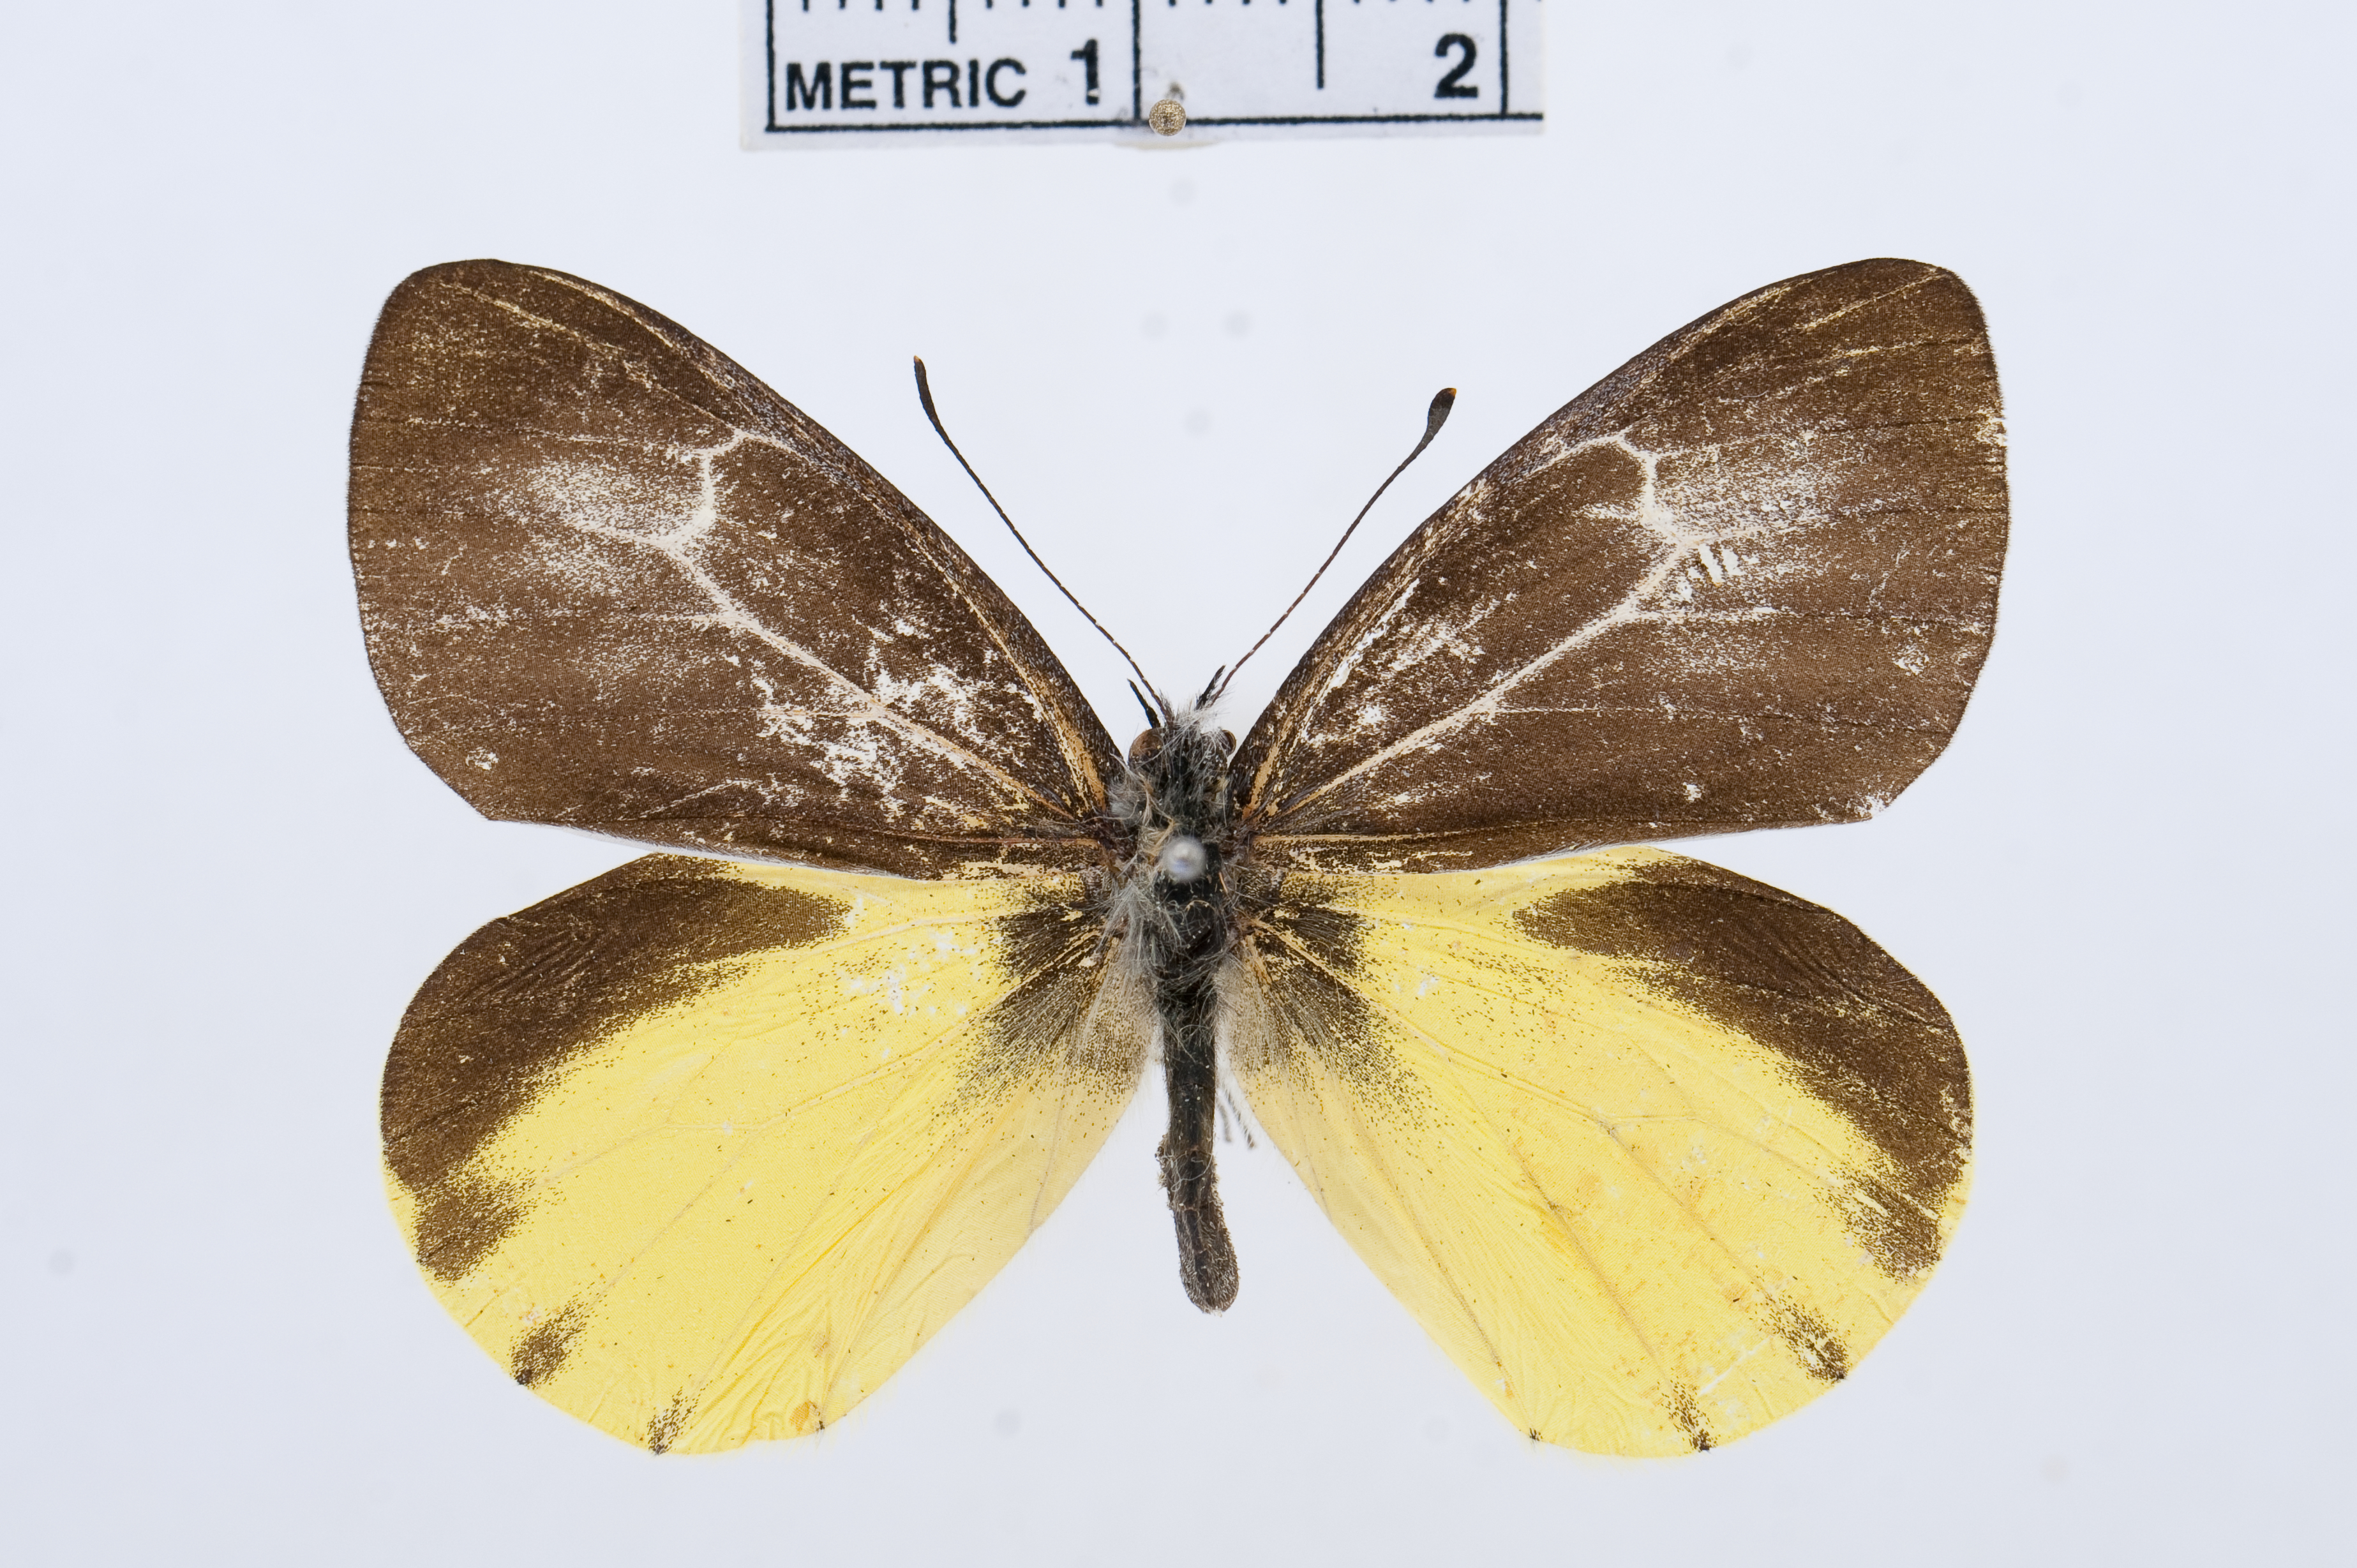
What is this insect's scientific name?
Mylothris jacksoni
